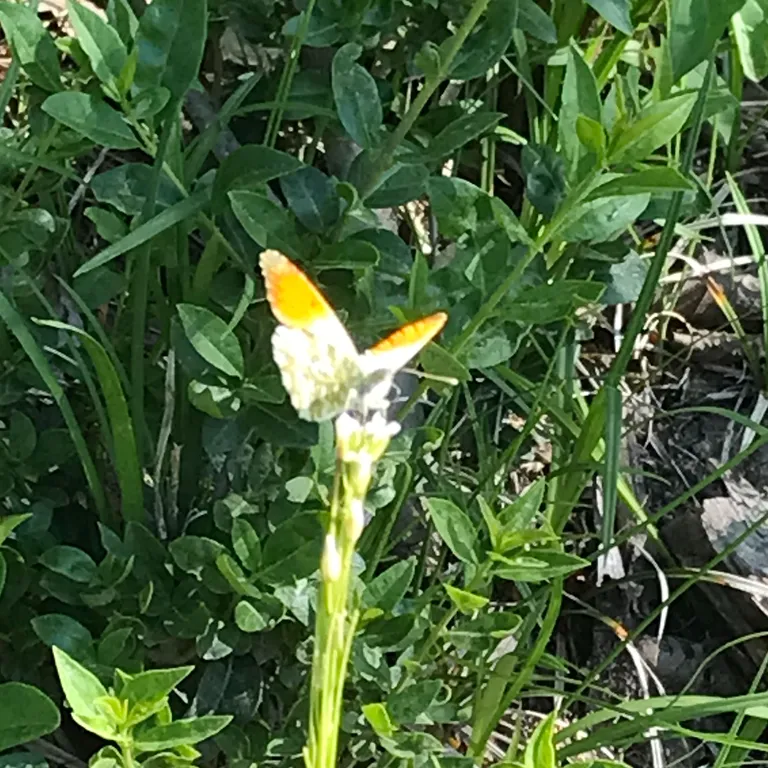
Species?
Anthocharis cardamines
